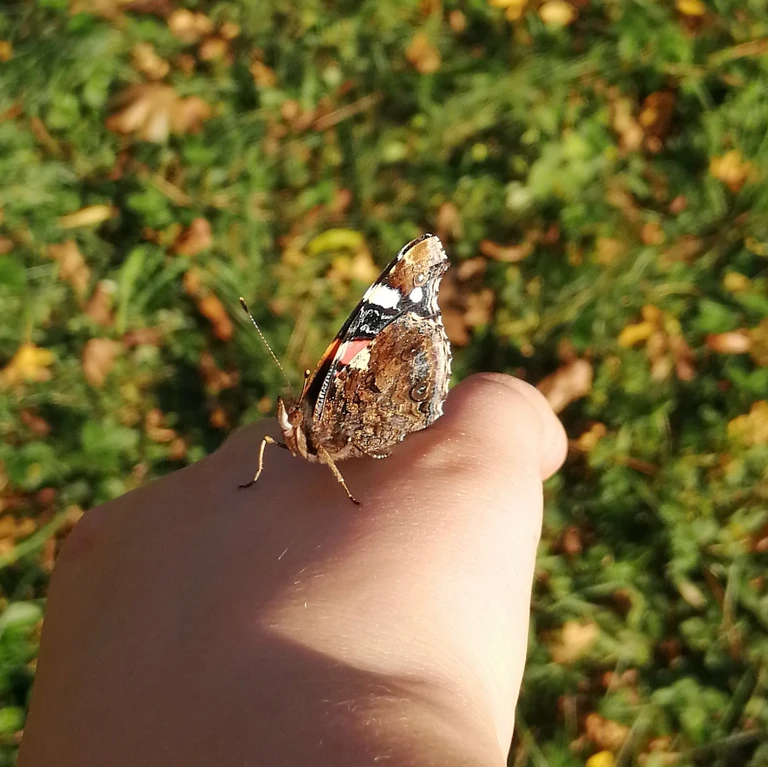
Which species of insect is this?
Vanessa atalanta
